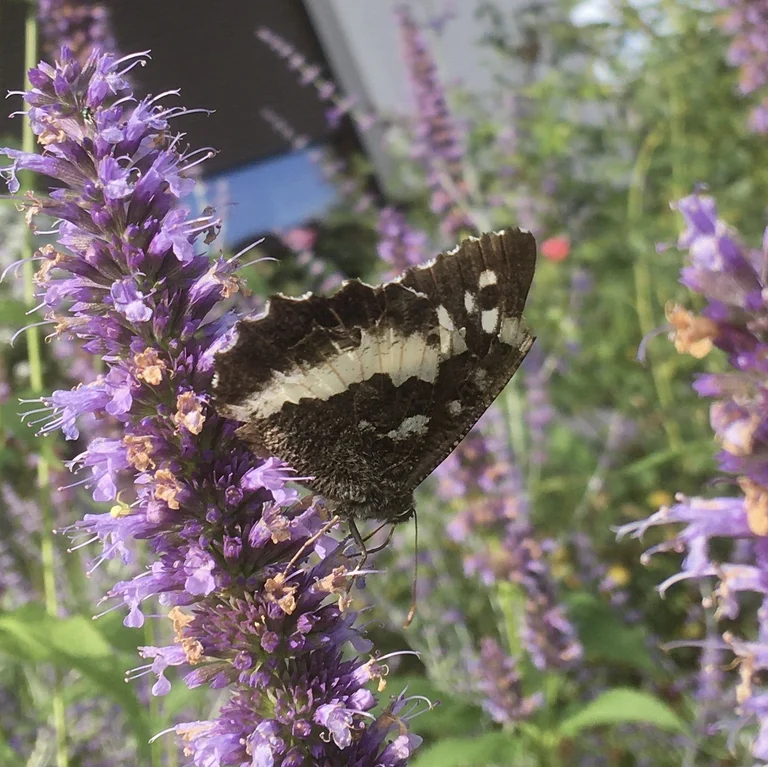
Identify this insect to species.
Brintesia circe
